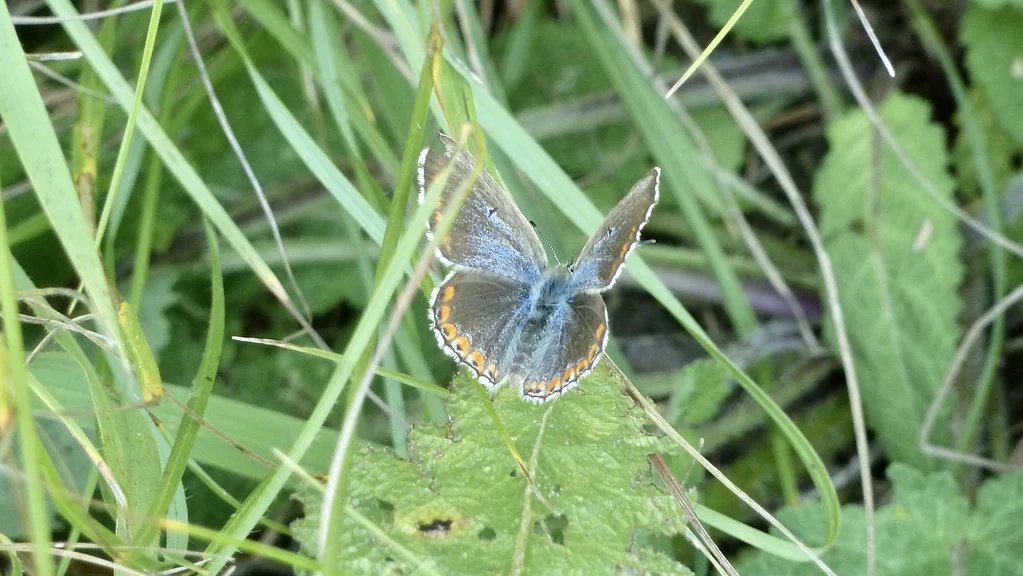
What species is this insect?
Lysandra bellargus
